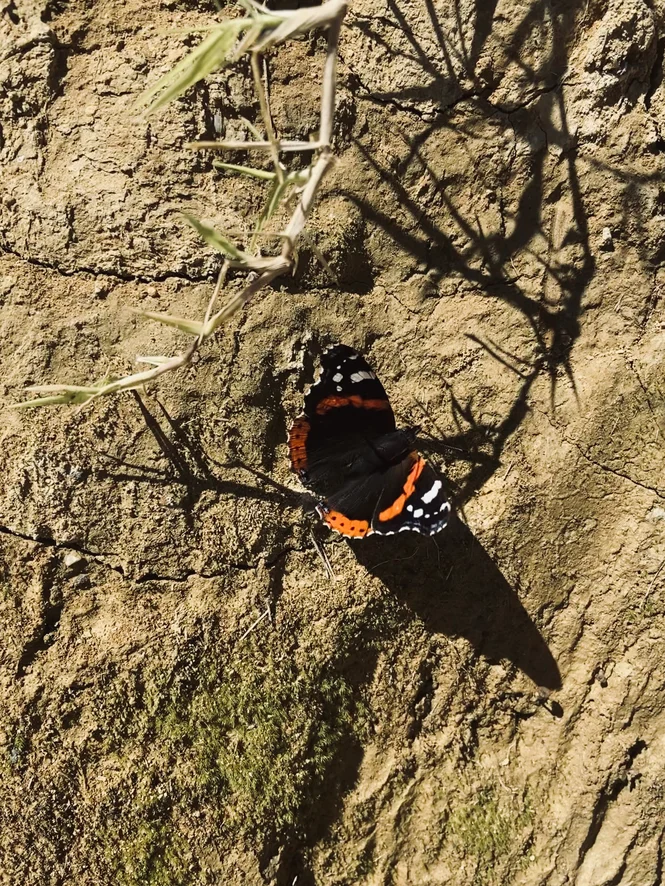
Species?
Vanessa atalanta
